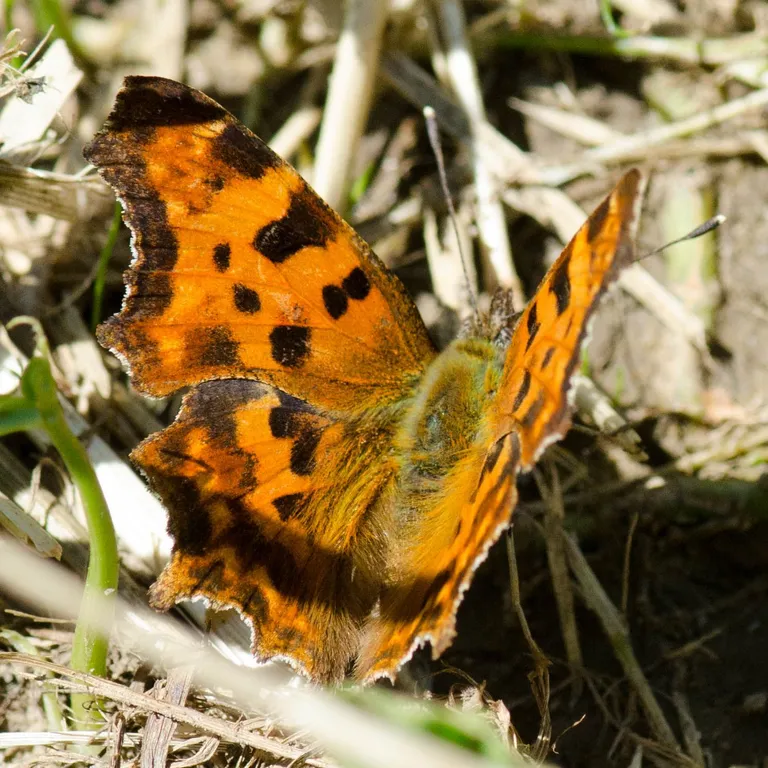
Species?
Polygonia c-album
